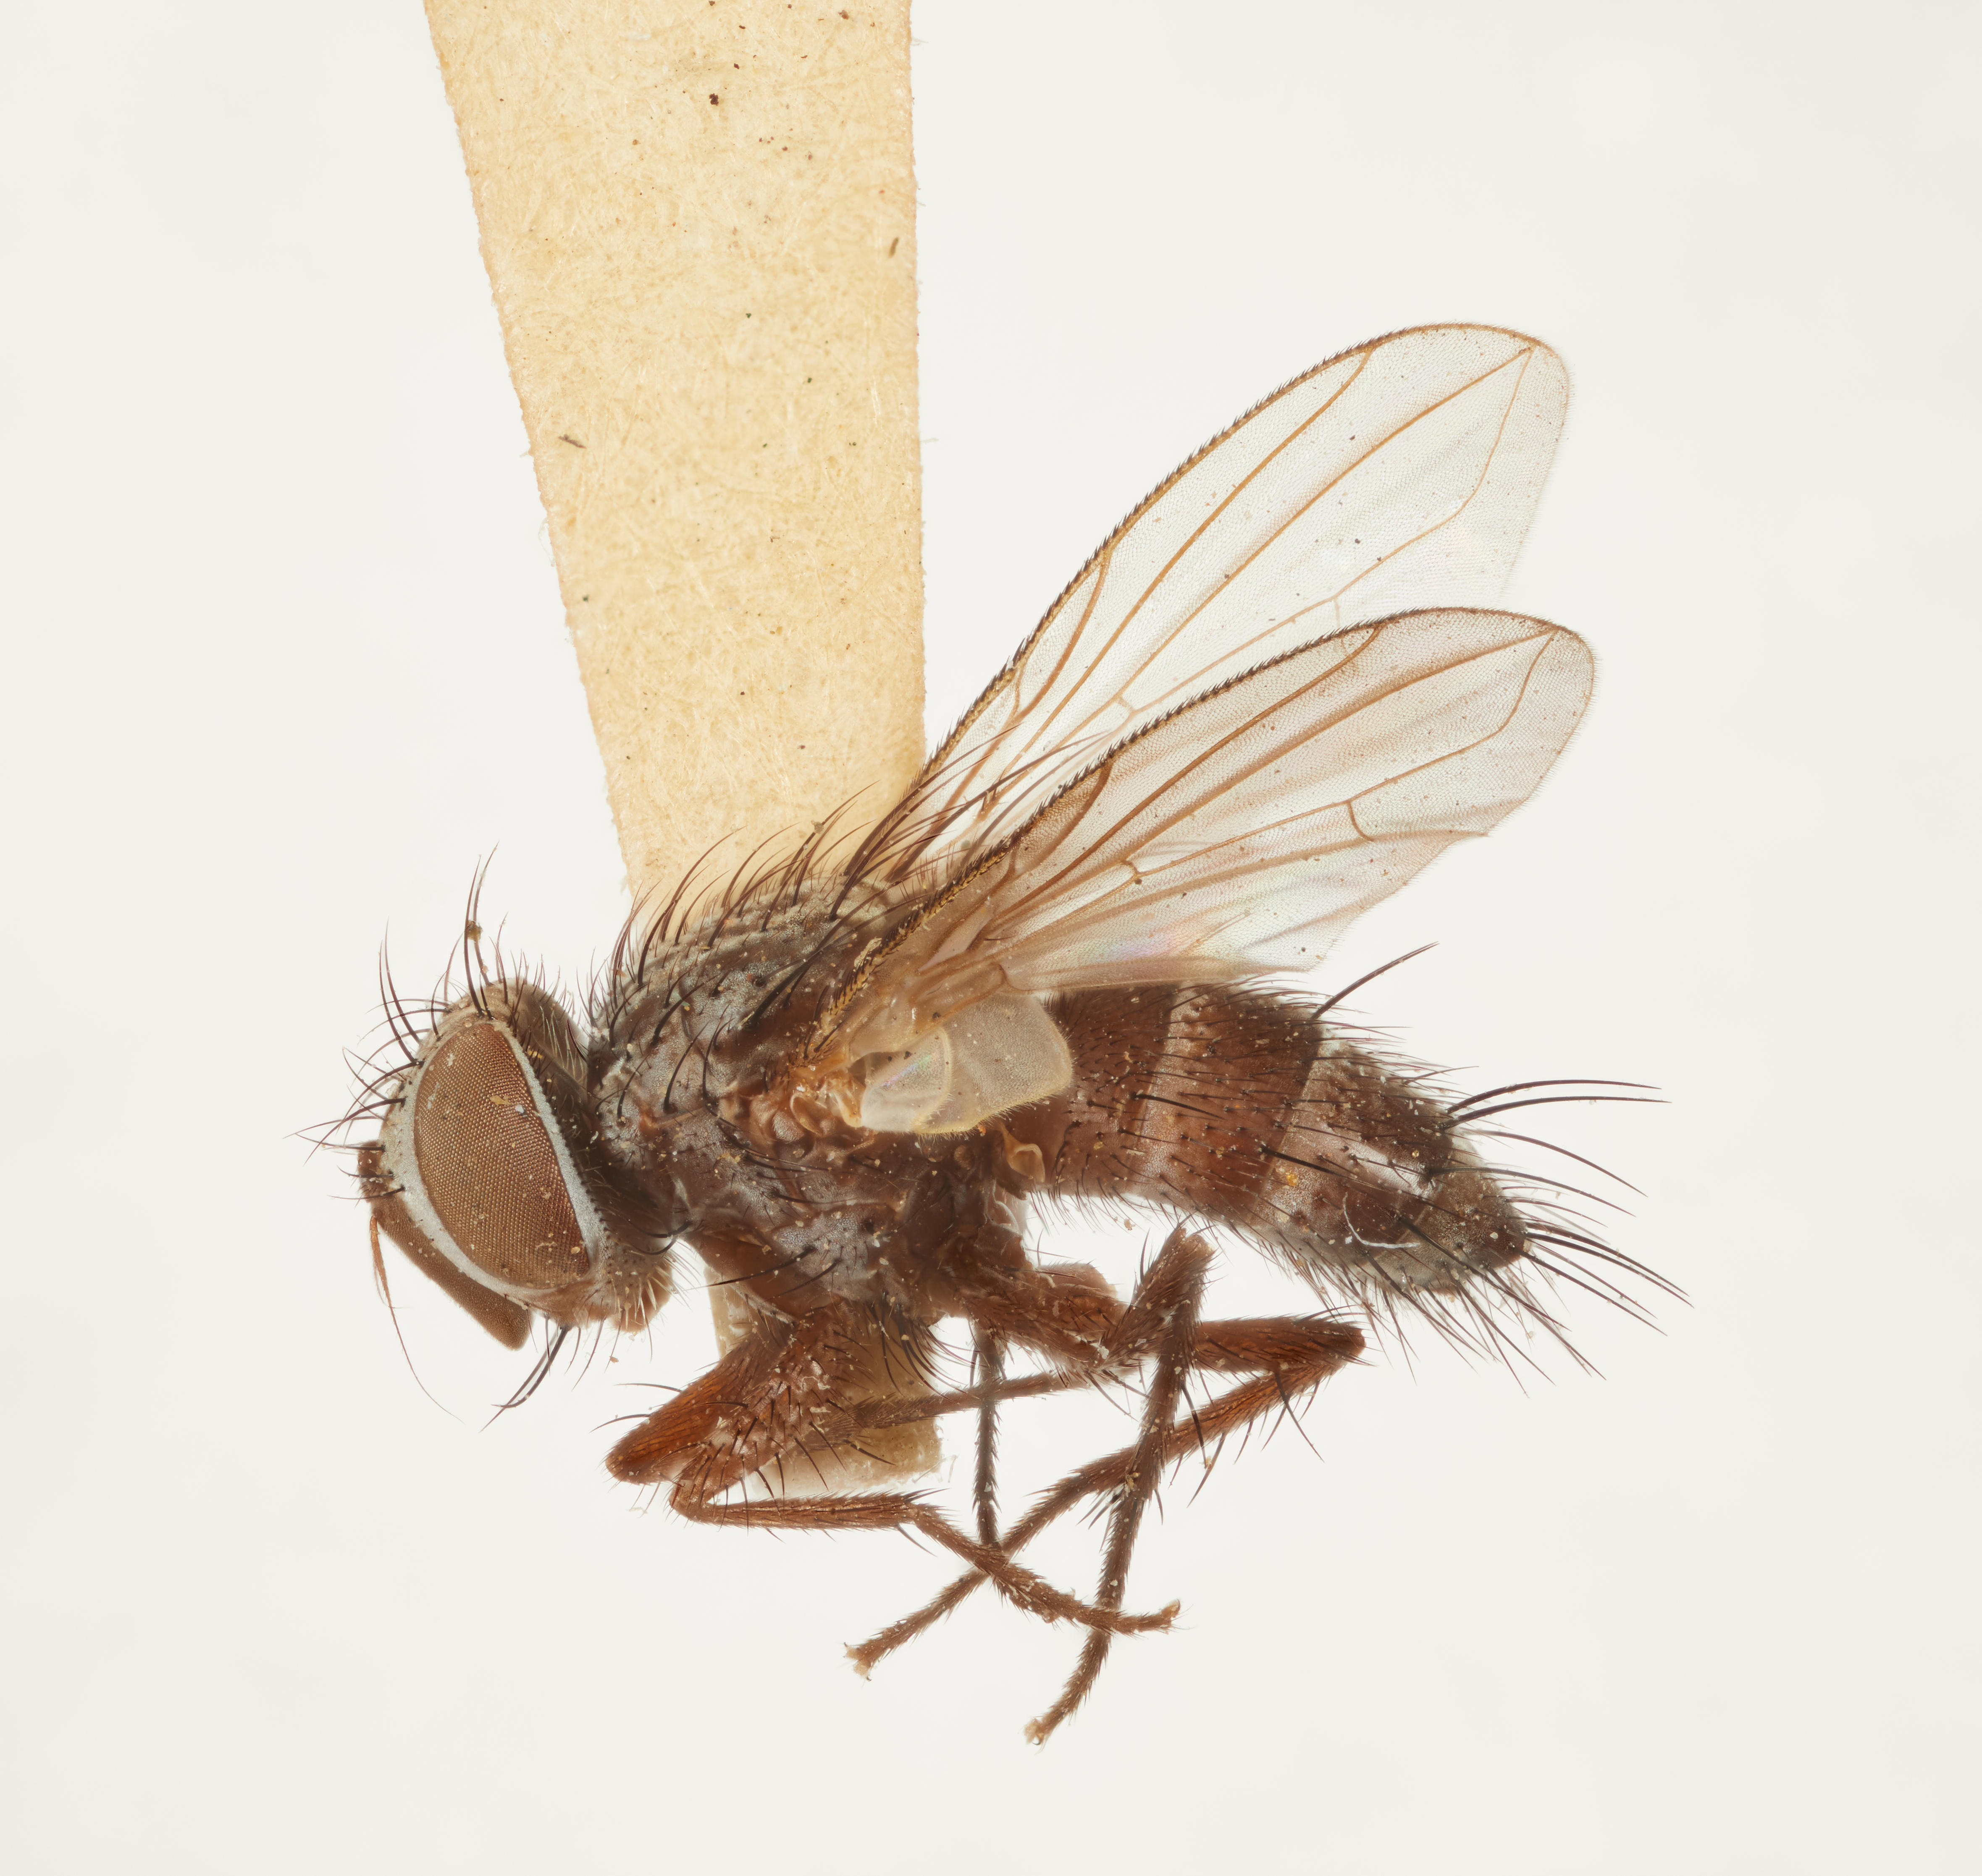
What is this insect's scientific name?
Lixophaga jennei
